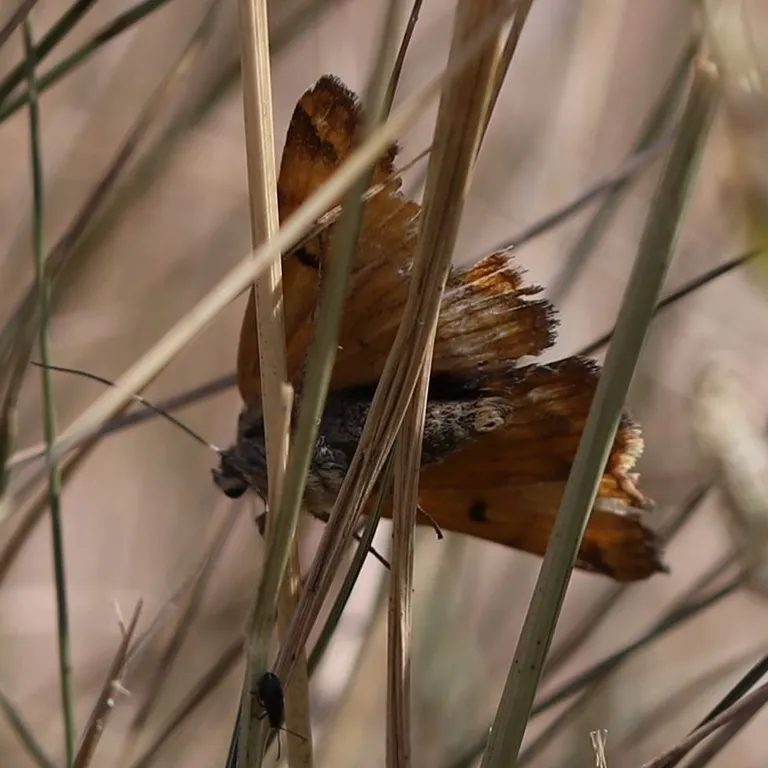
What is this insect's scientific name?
Euclidia glyphica
